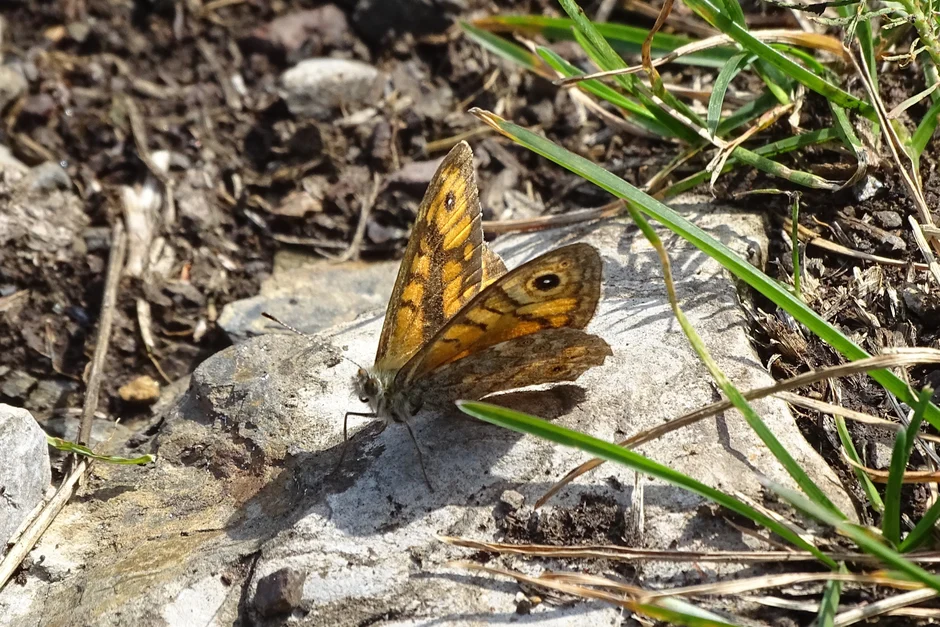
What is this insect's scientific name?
Lasiommata megera (also Pararge megera)
